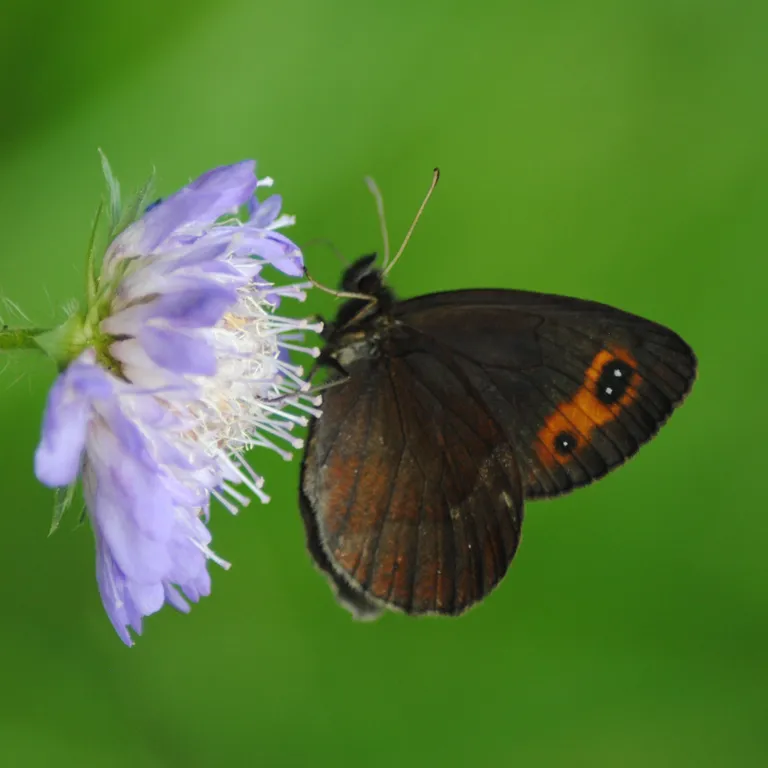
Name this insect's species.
Erebia aethiops
